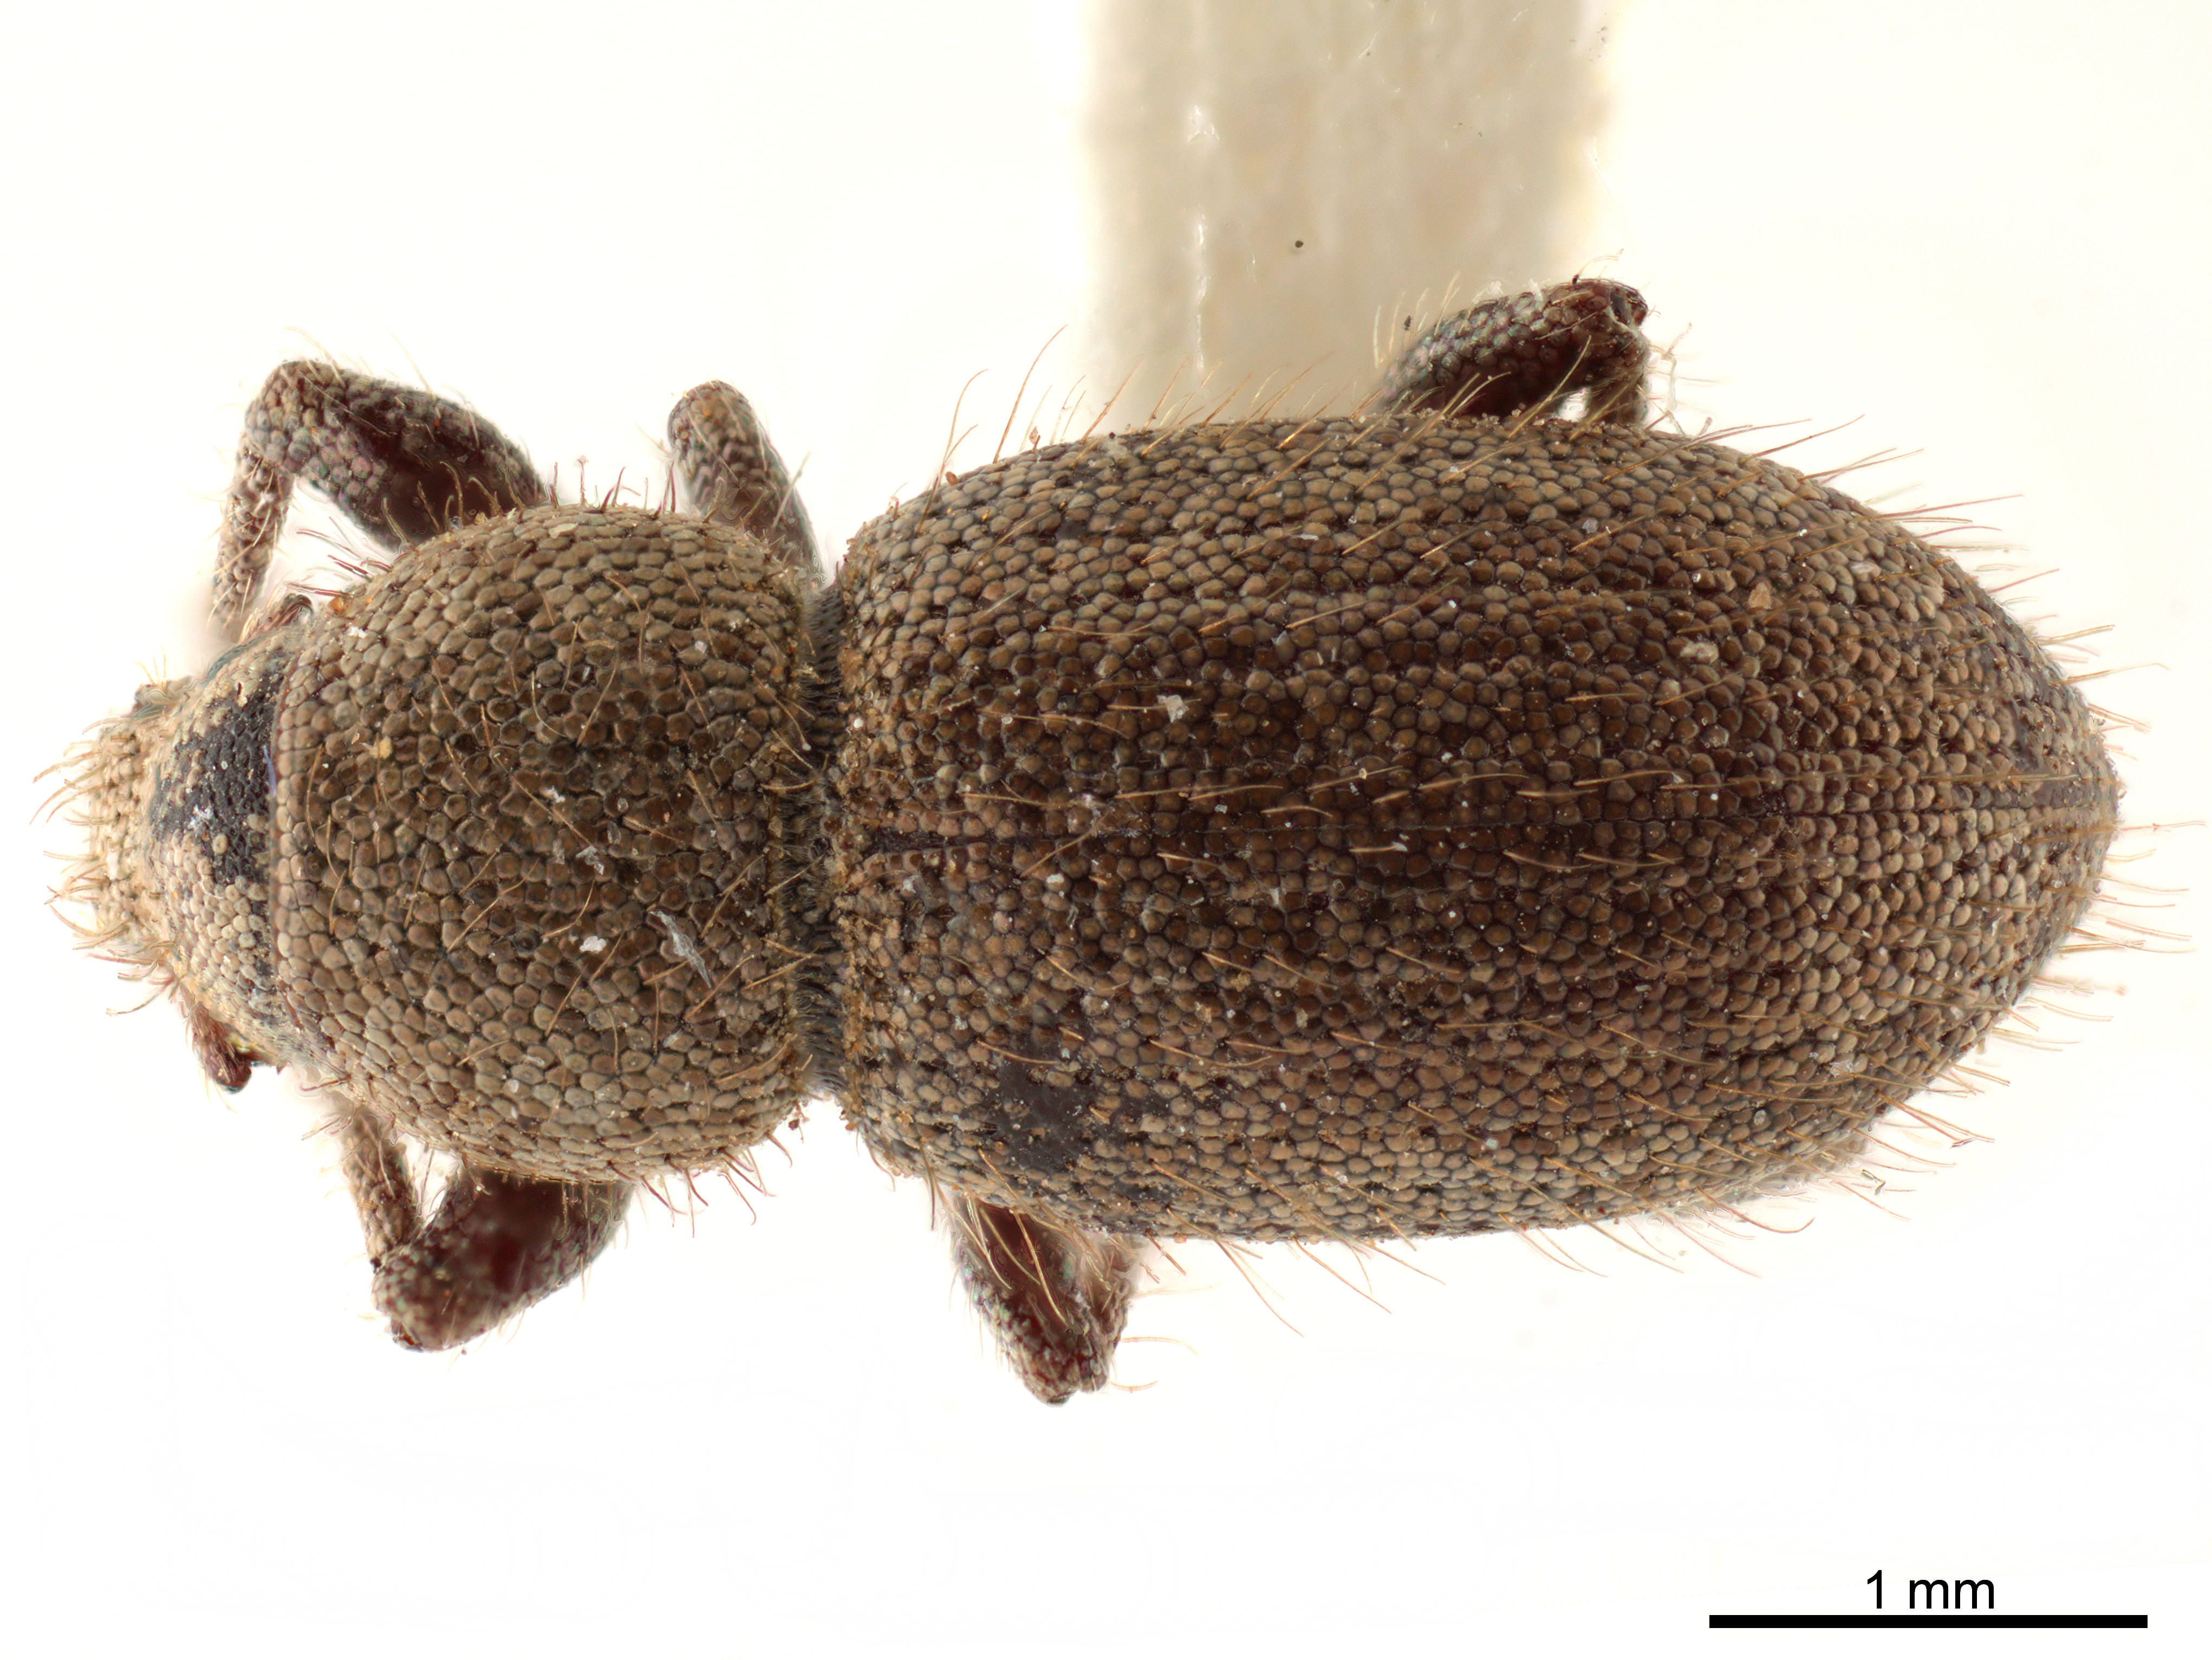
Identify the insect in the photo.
Diamimus subsericeus
